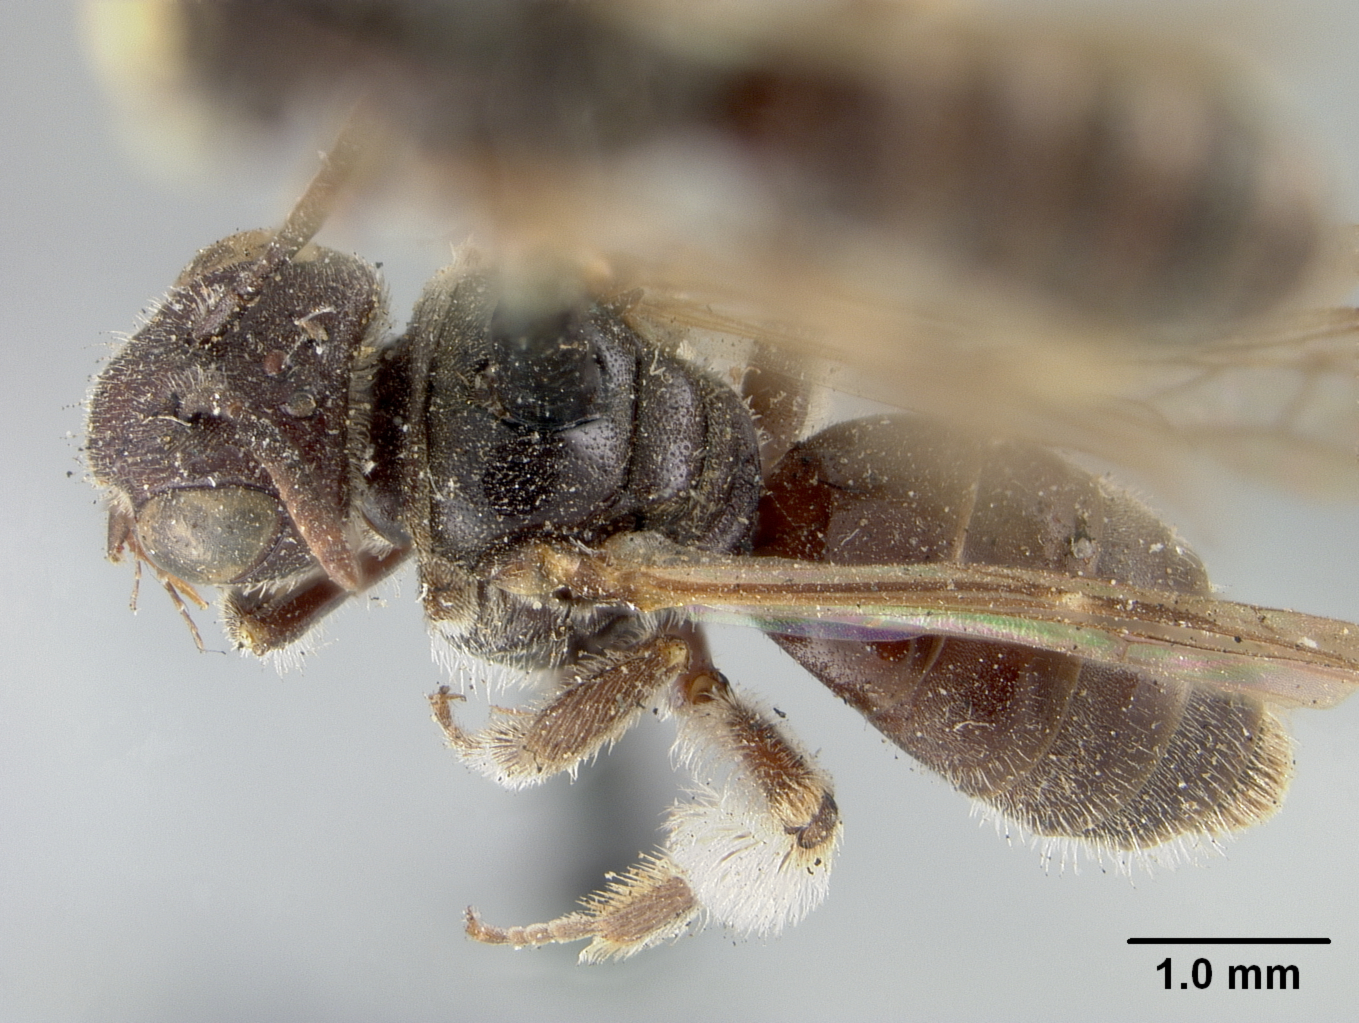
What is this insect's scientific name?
Panurginus nebrascensis
